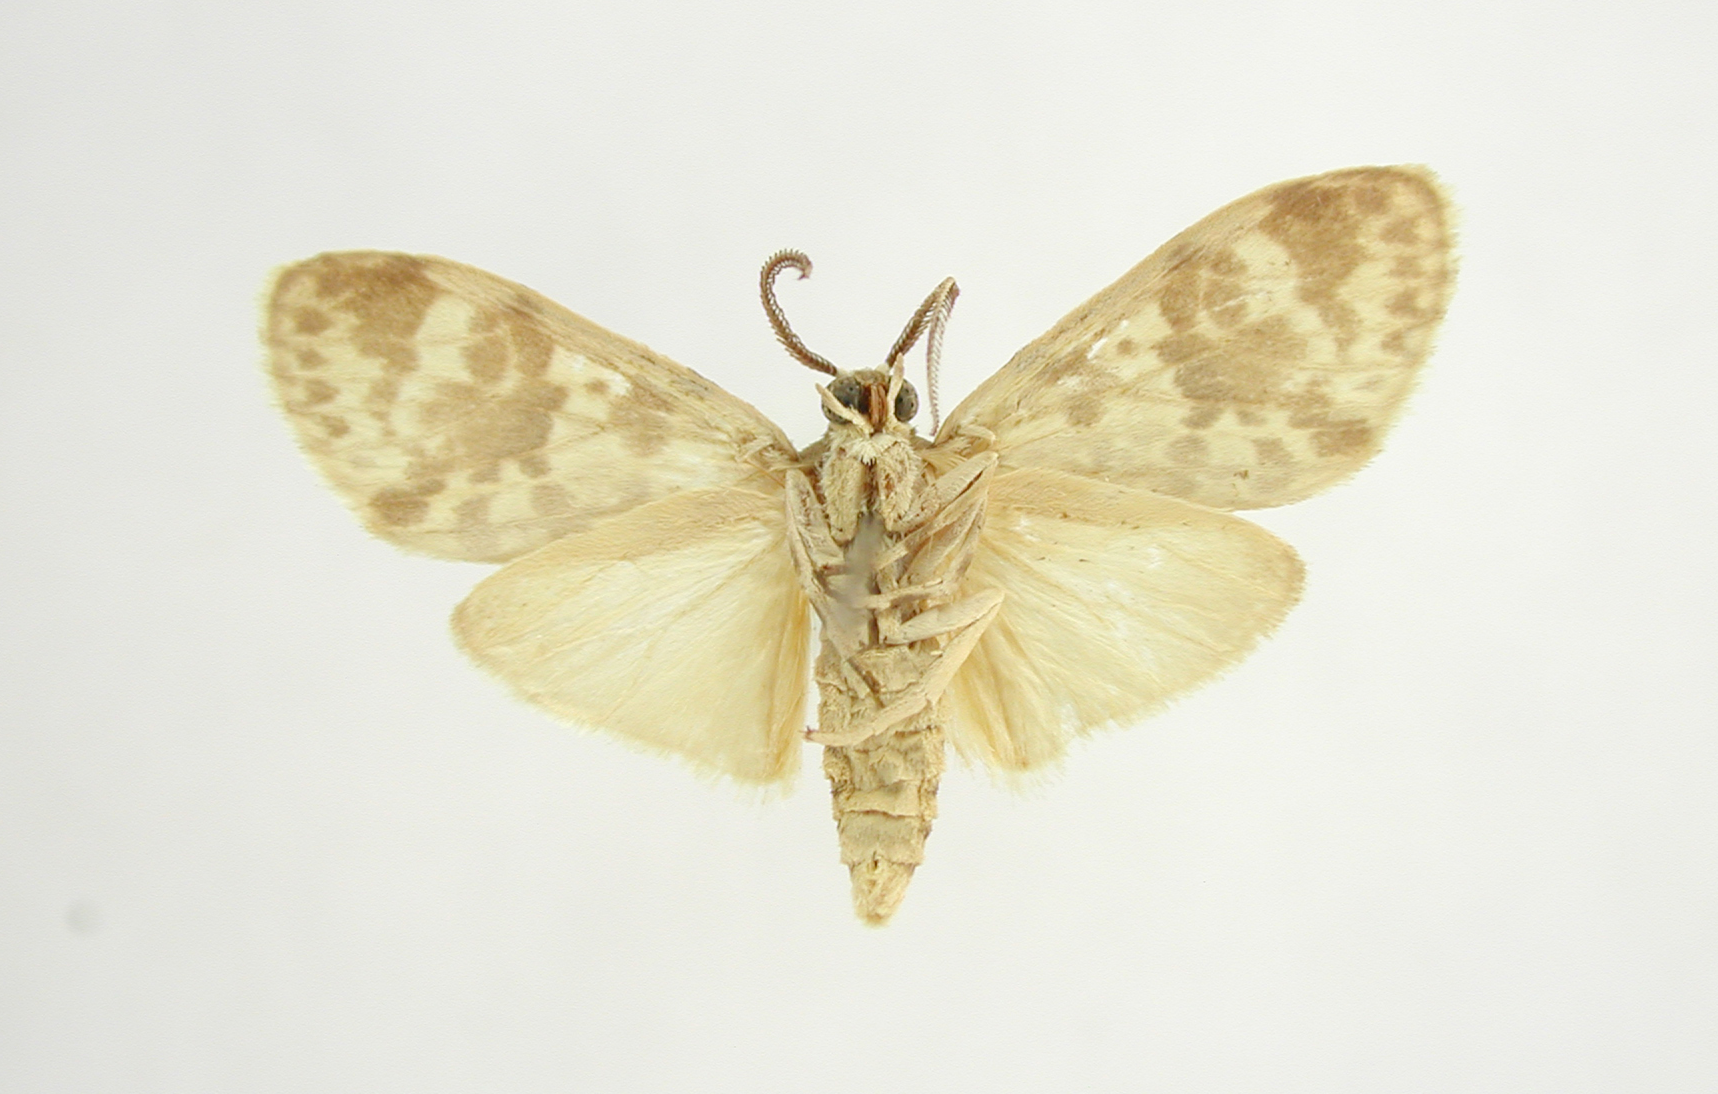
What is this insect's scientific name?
Delphyre cumulosa
